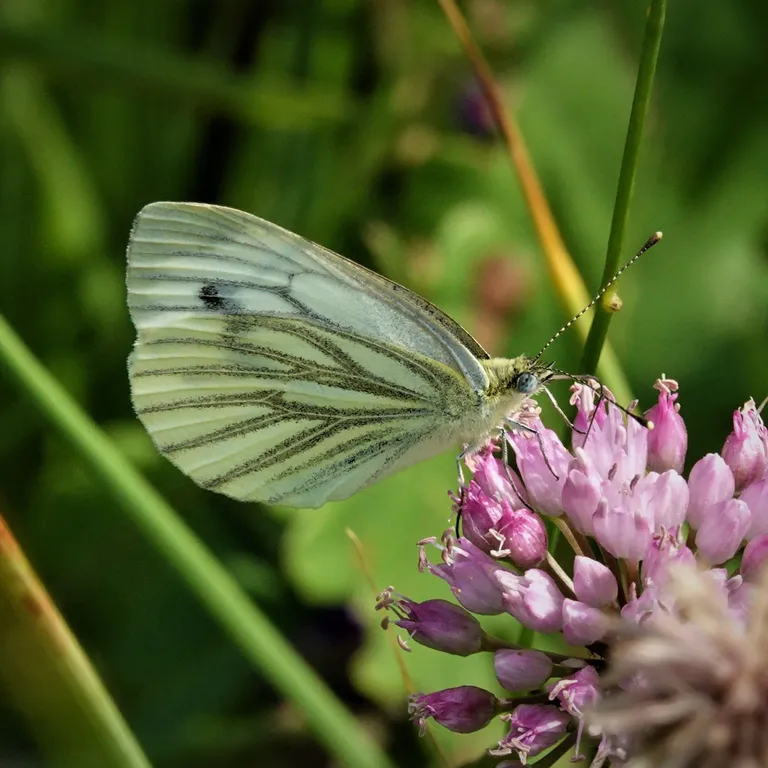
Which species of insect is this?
Pieris napi
